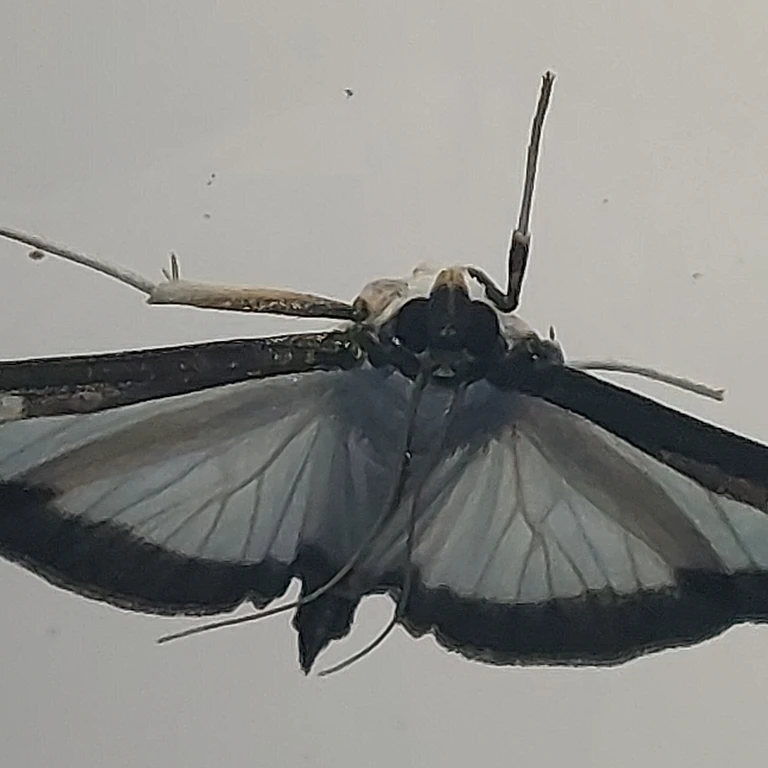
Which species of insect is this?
Cydalima perspectalis
